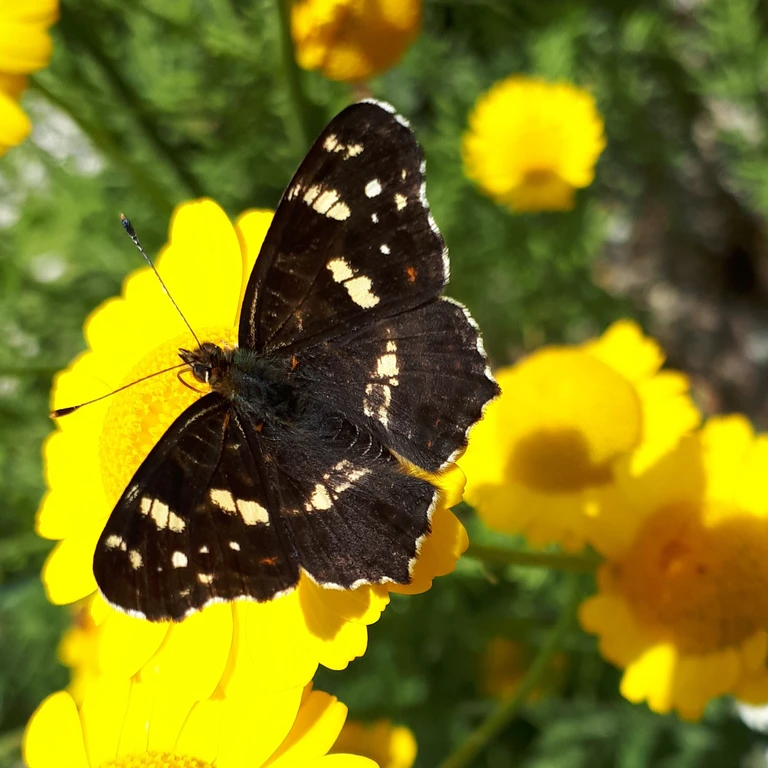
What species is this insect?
Araschnia levana
